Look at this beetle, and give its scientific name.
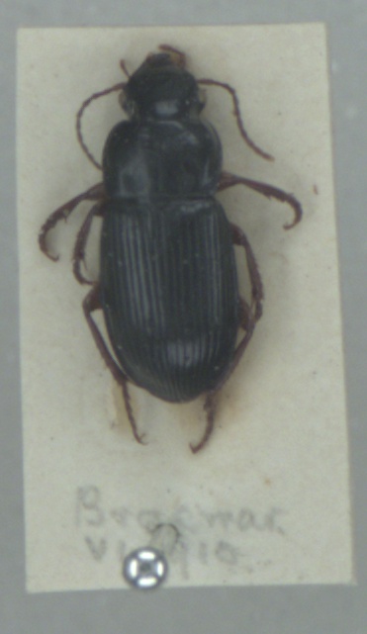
Harpalus laevipes
